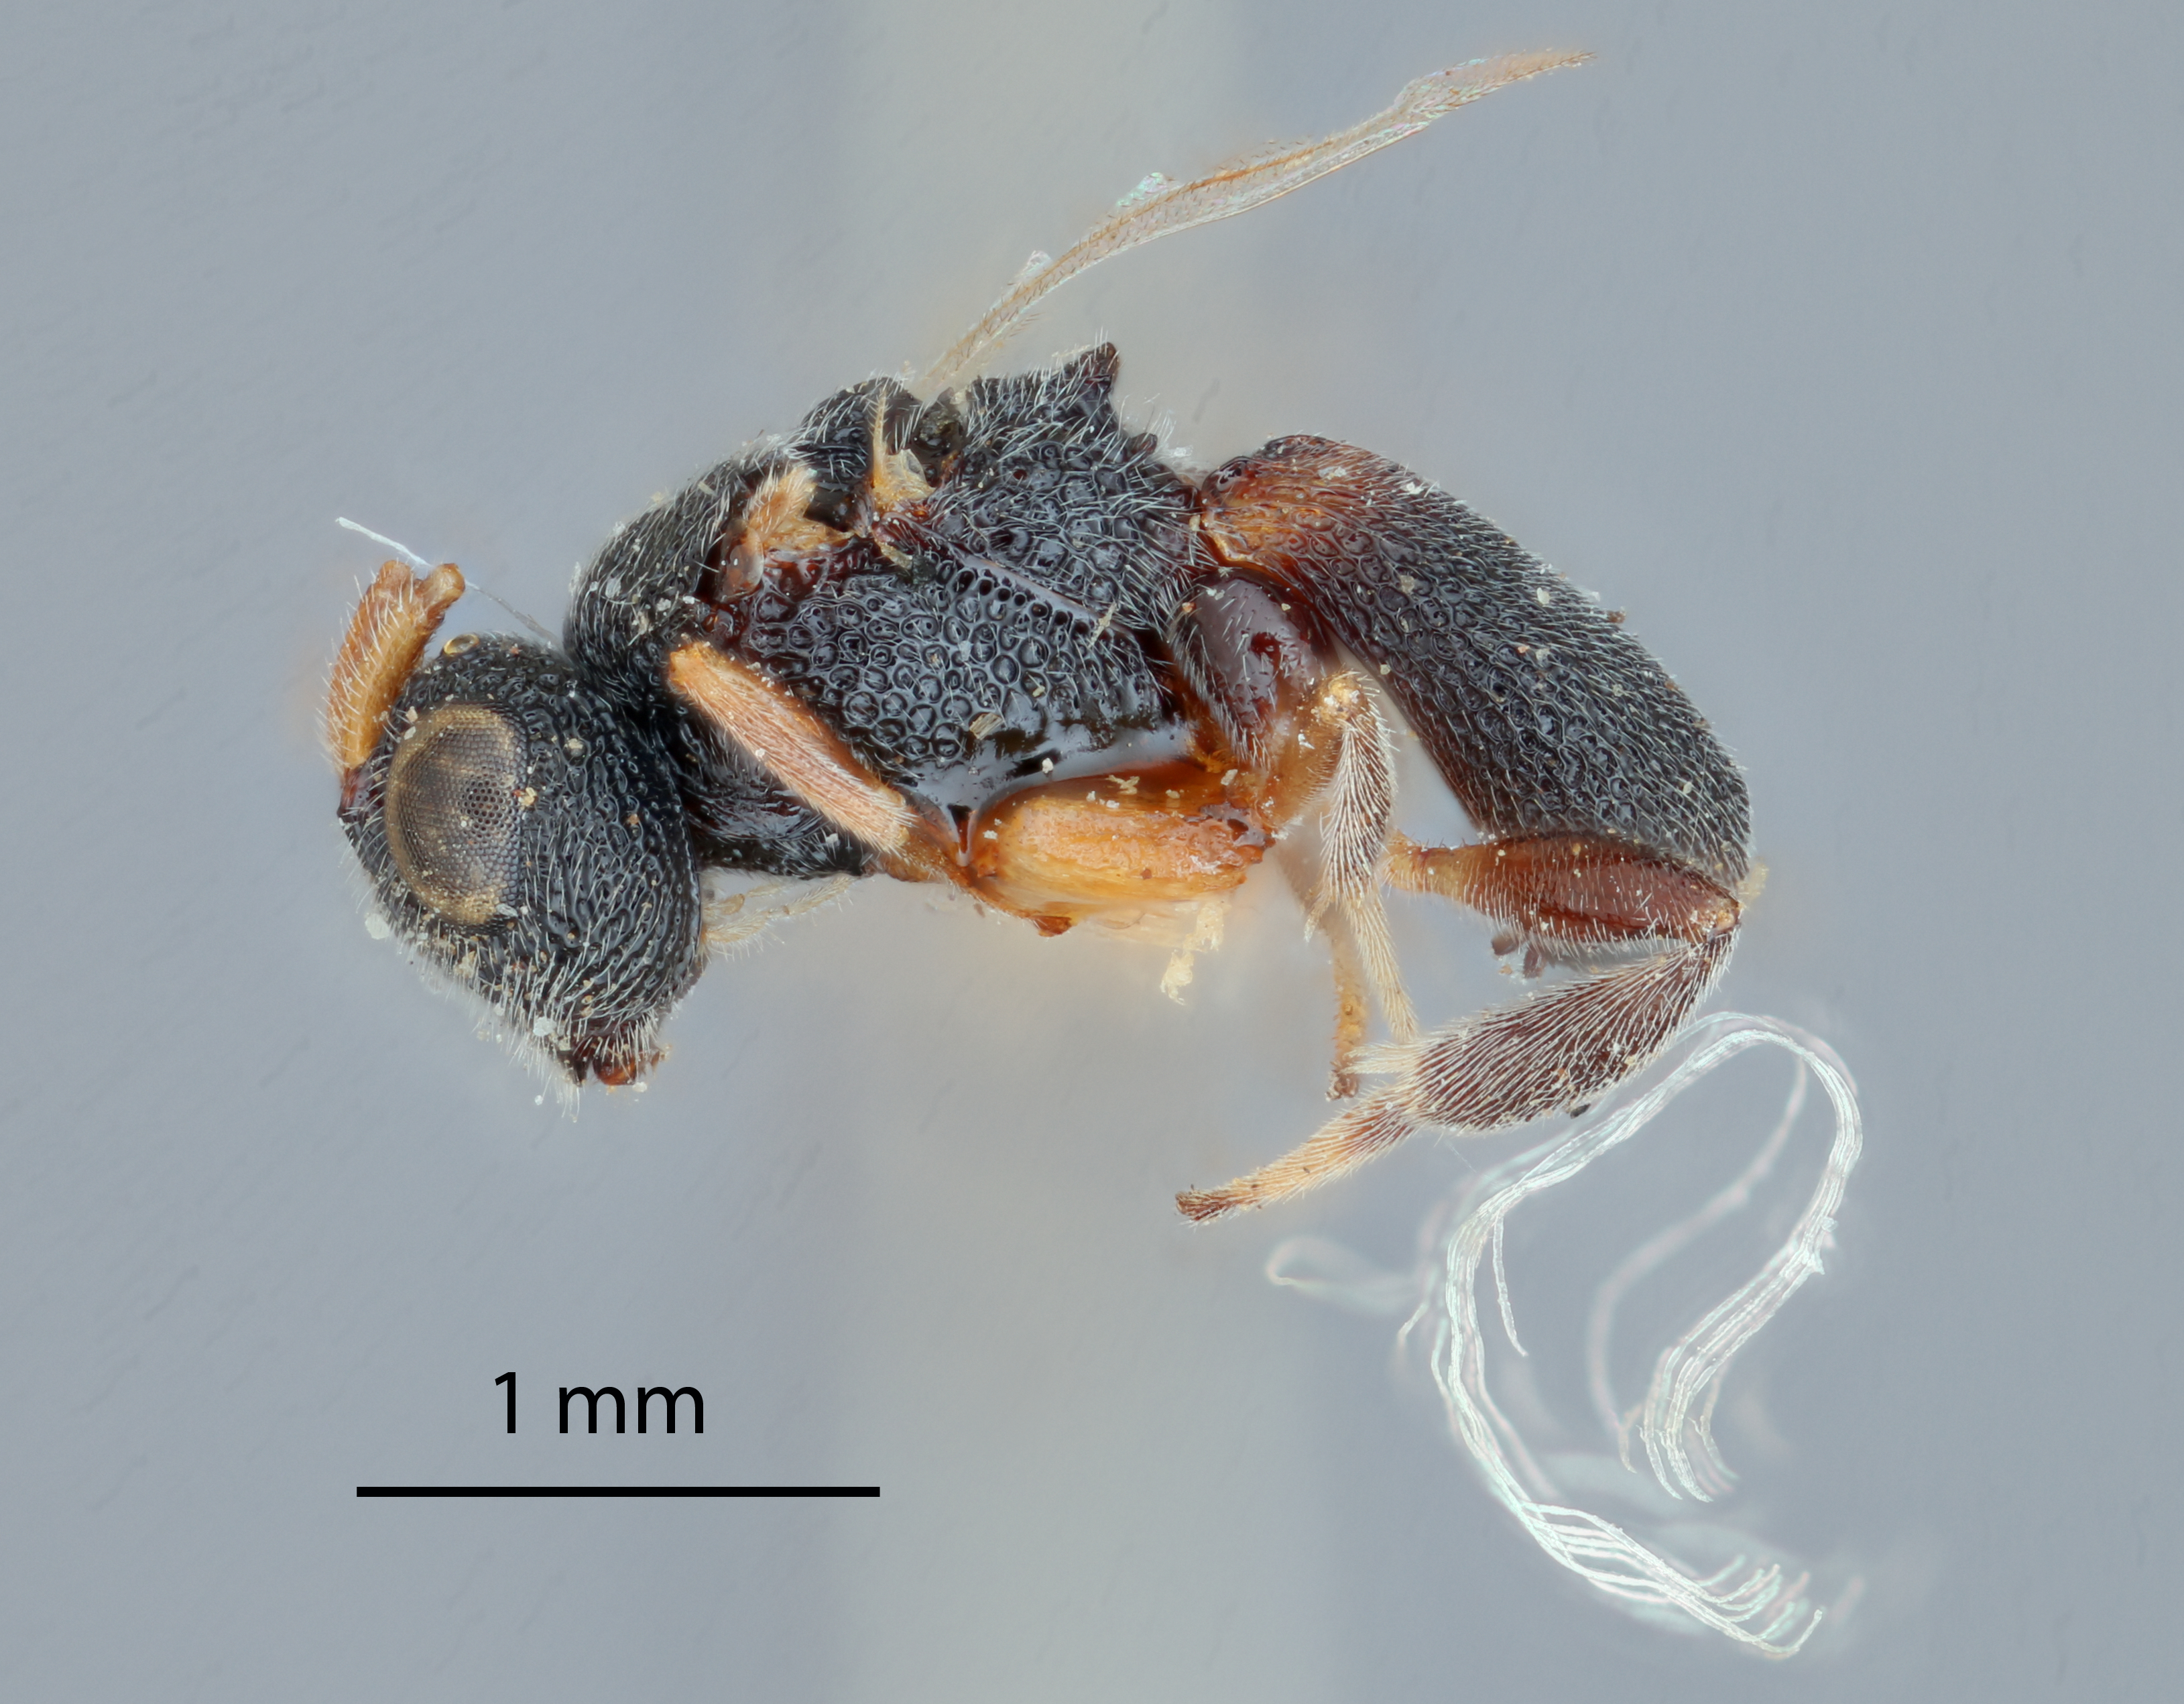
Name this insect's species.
Ascogaster luzonensis
